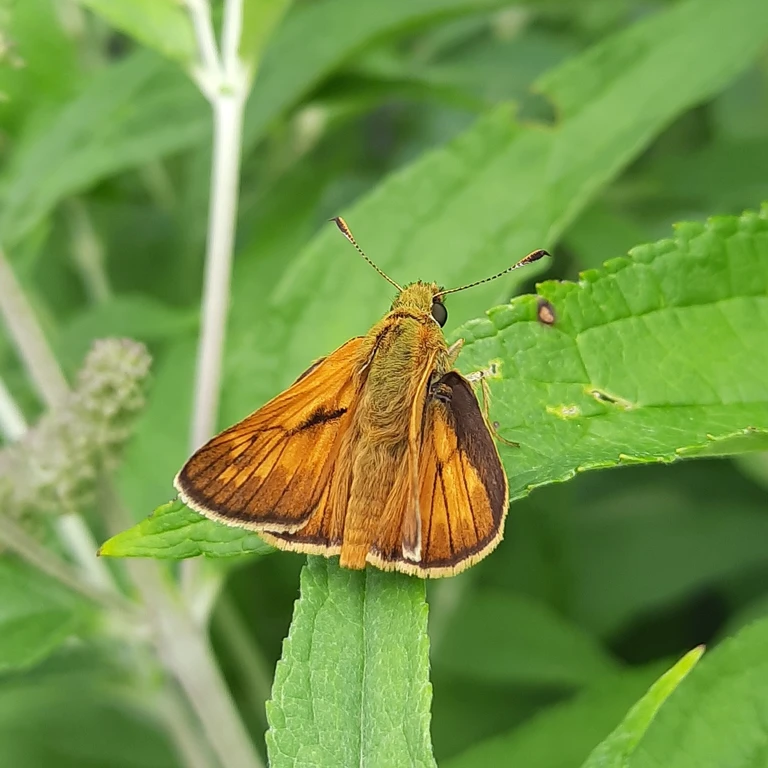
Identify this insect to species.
Ochlodes sylvanus (also Ochlodes venata)
